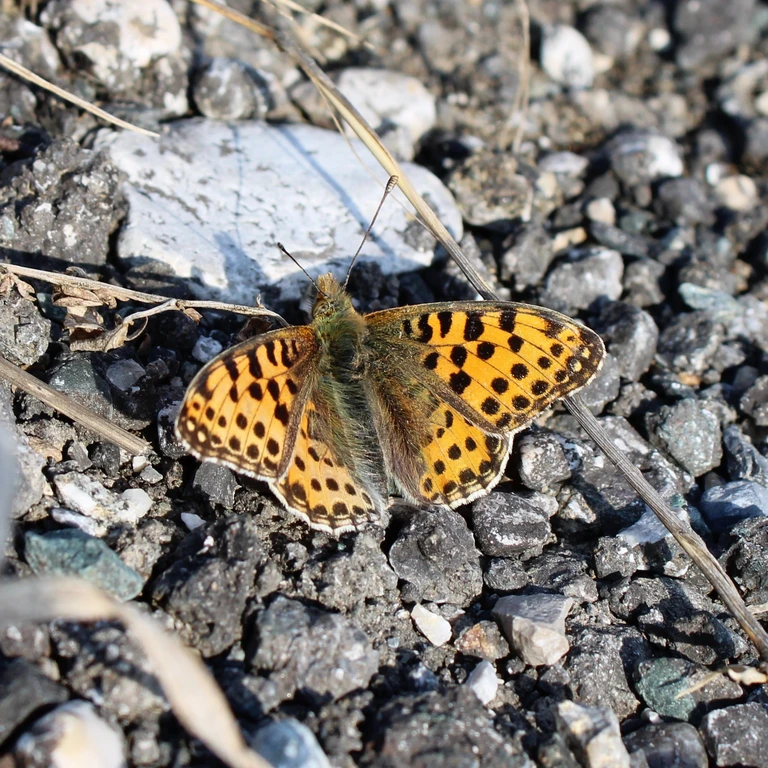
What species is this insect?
Issoria lathonia
